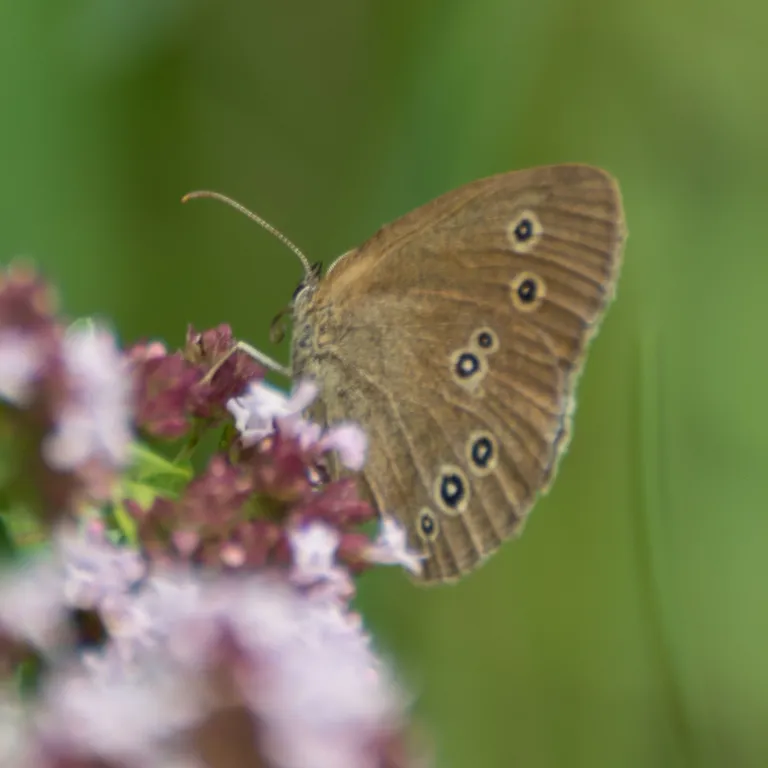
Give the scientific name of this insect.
Aphantopus hyperantus
